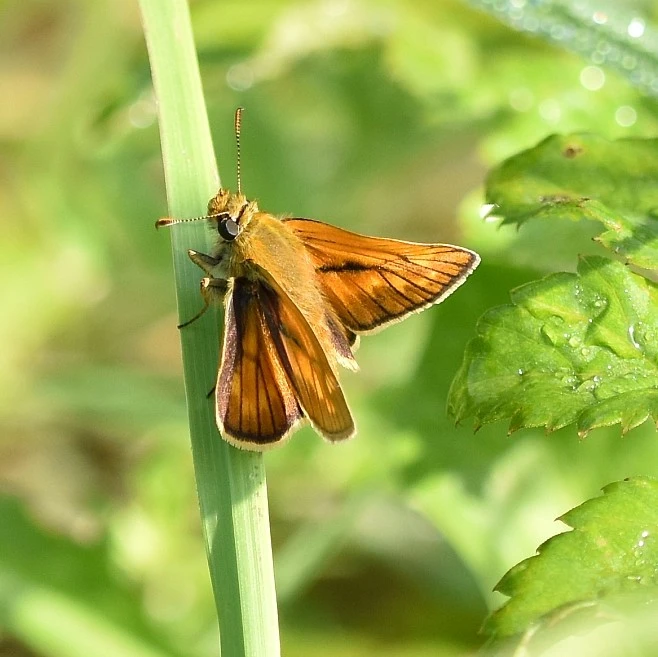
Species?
Ochlodes sylvanus (also Ochlodes venata)
